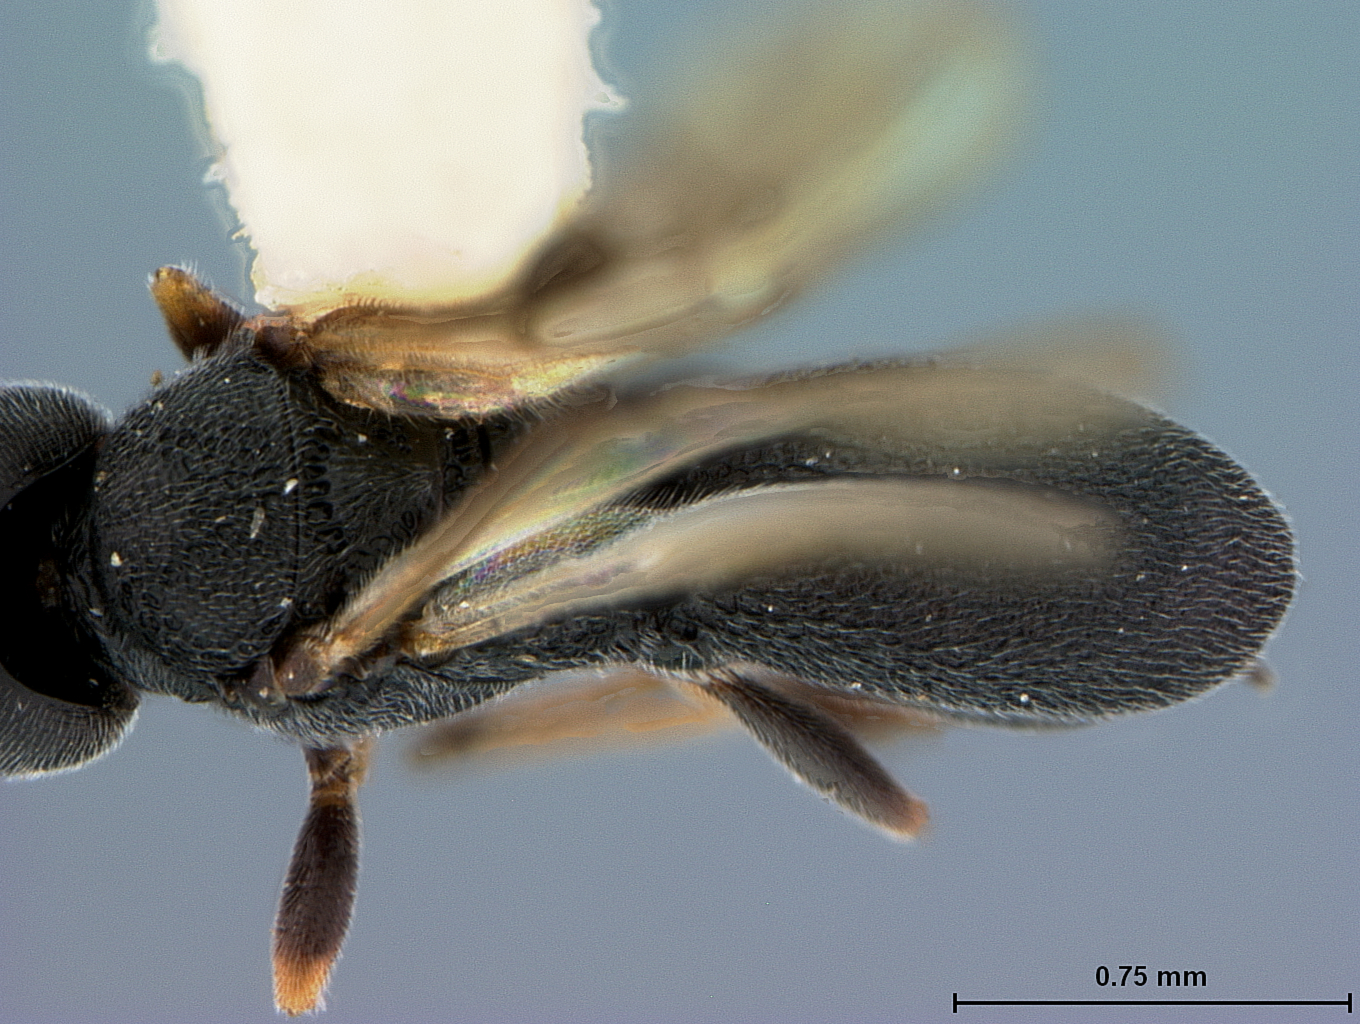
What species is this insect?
Chelonus cosmopteridis
